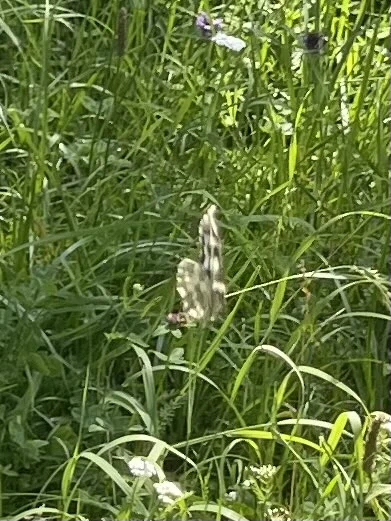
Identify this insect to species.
Melanargia galathea
